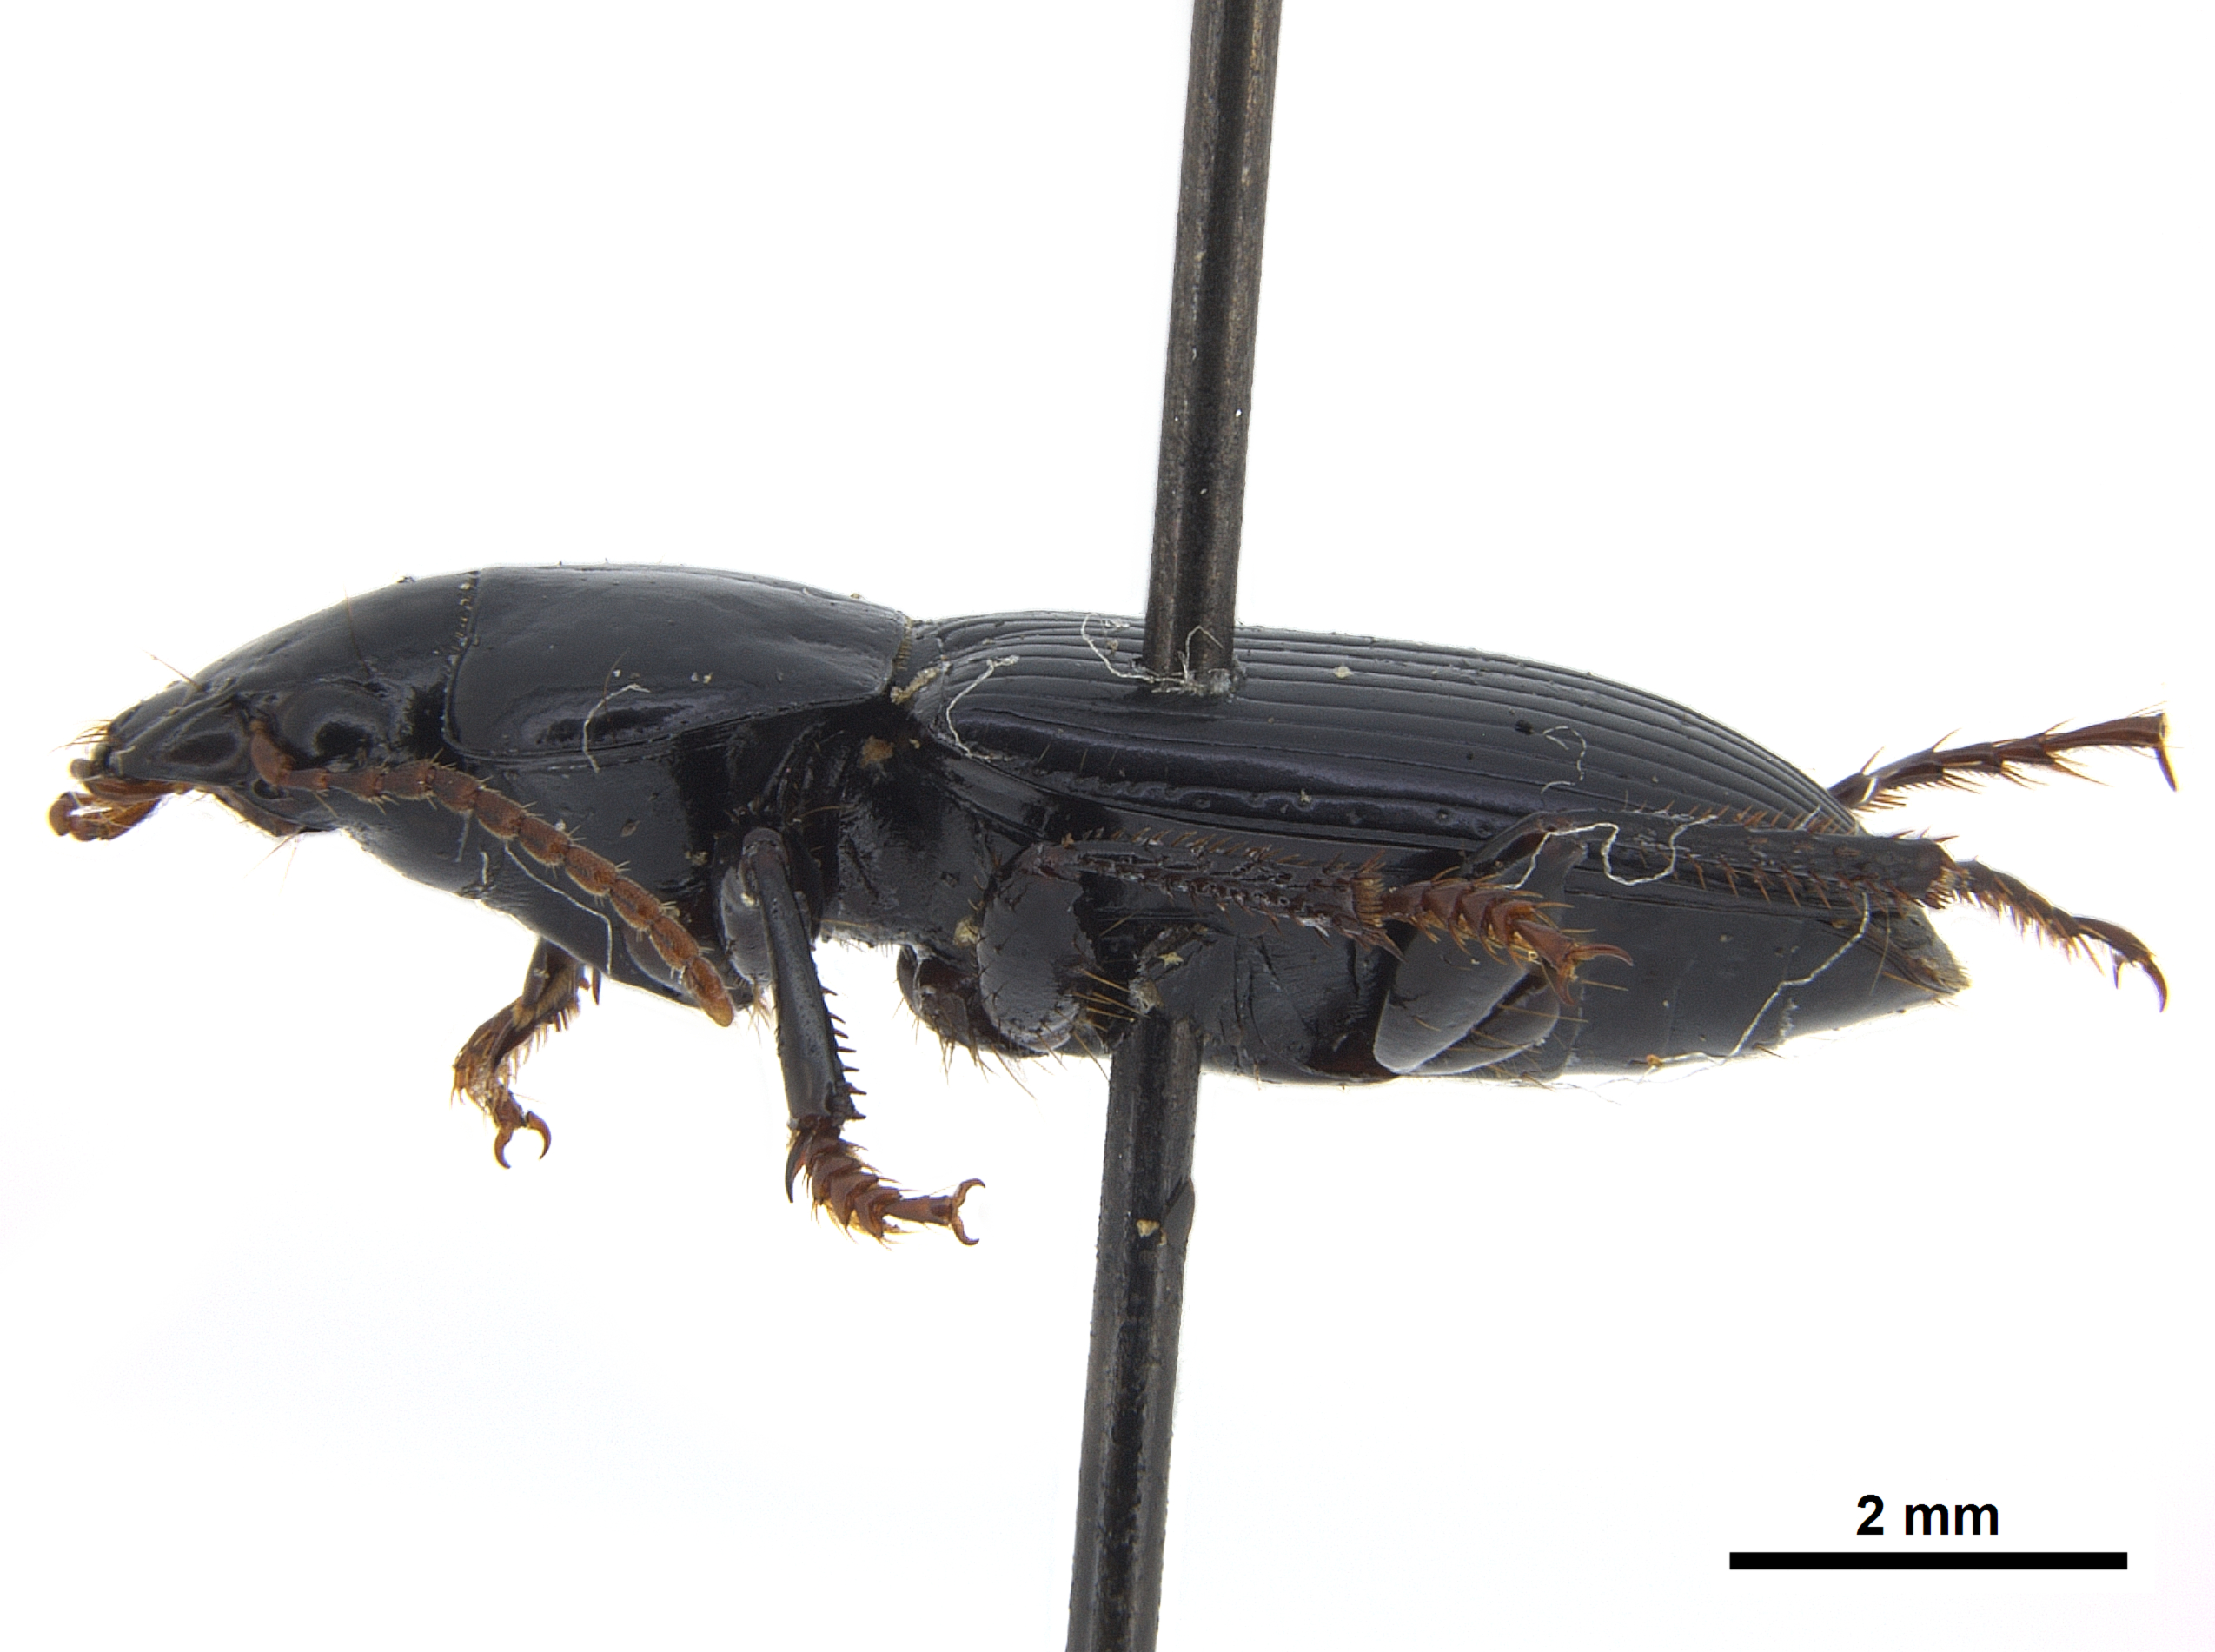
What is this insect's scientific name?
Harpalus bellieri
